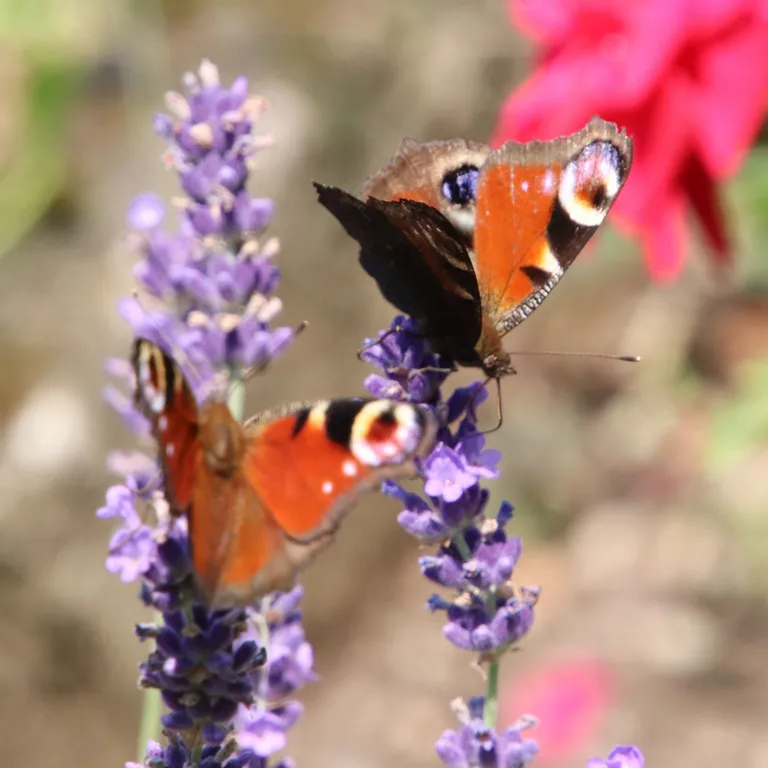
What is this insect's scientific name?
Aglais io
